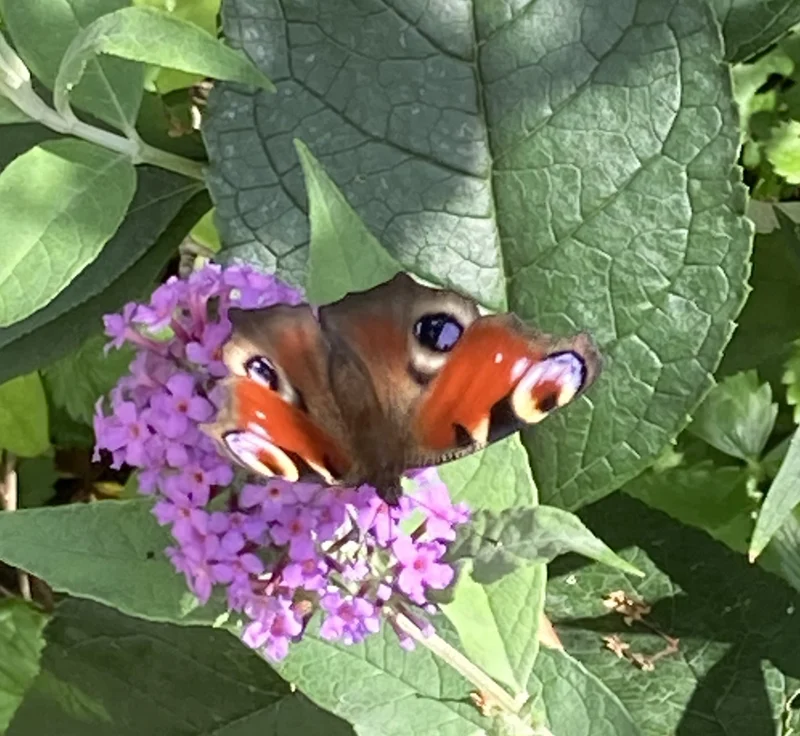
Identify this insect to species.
Aglais io
